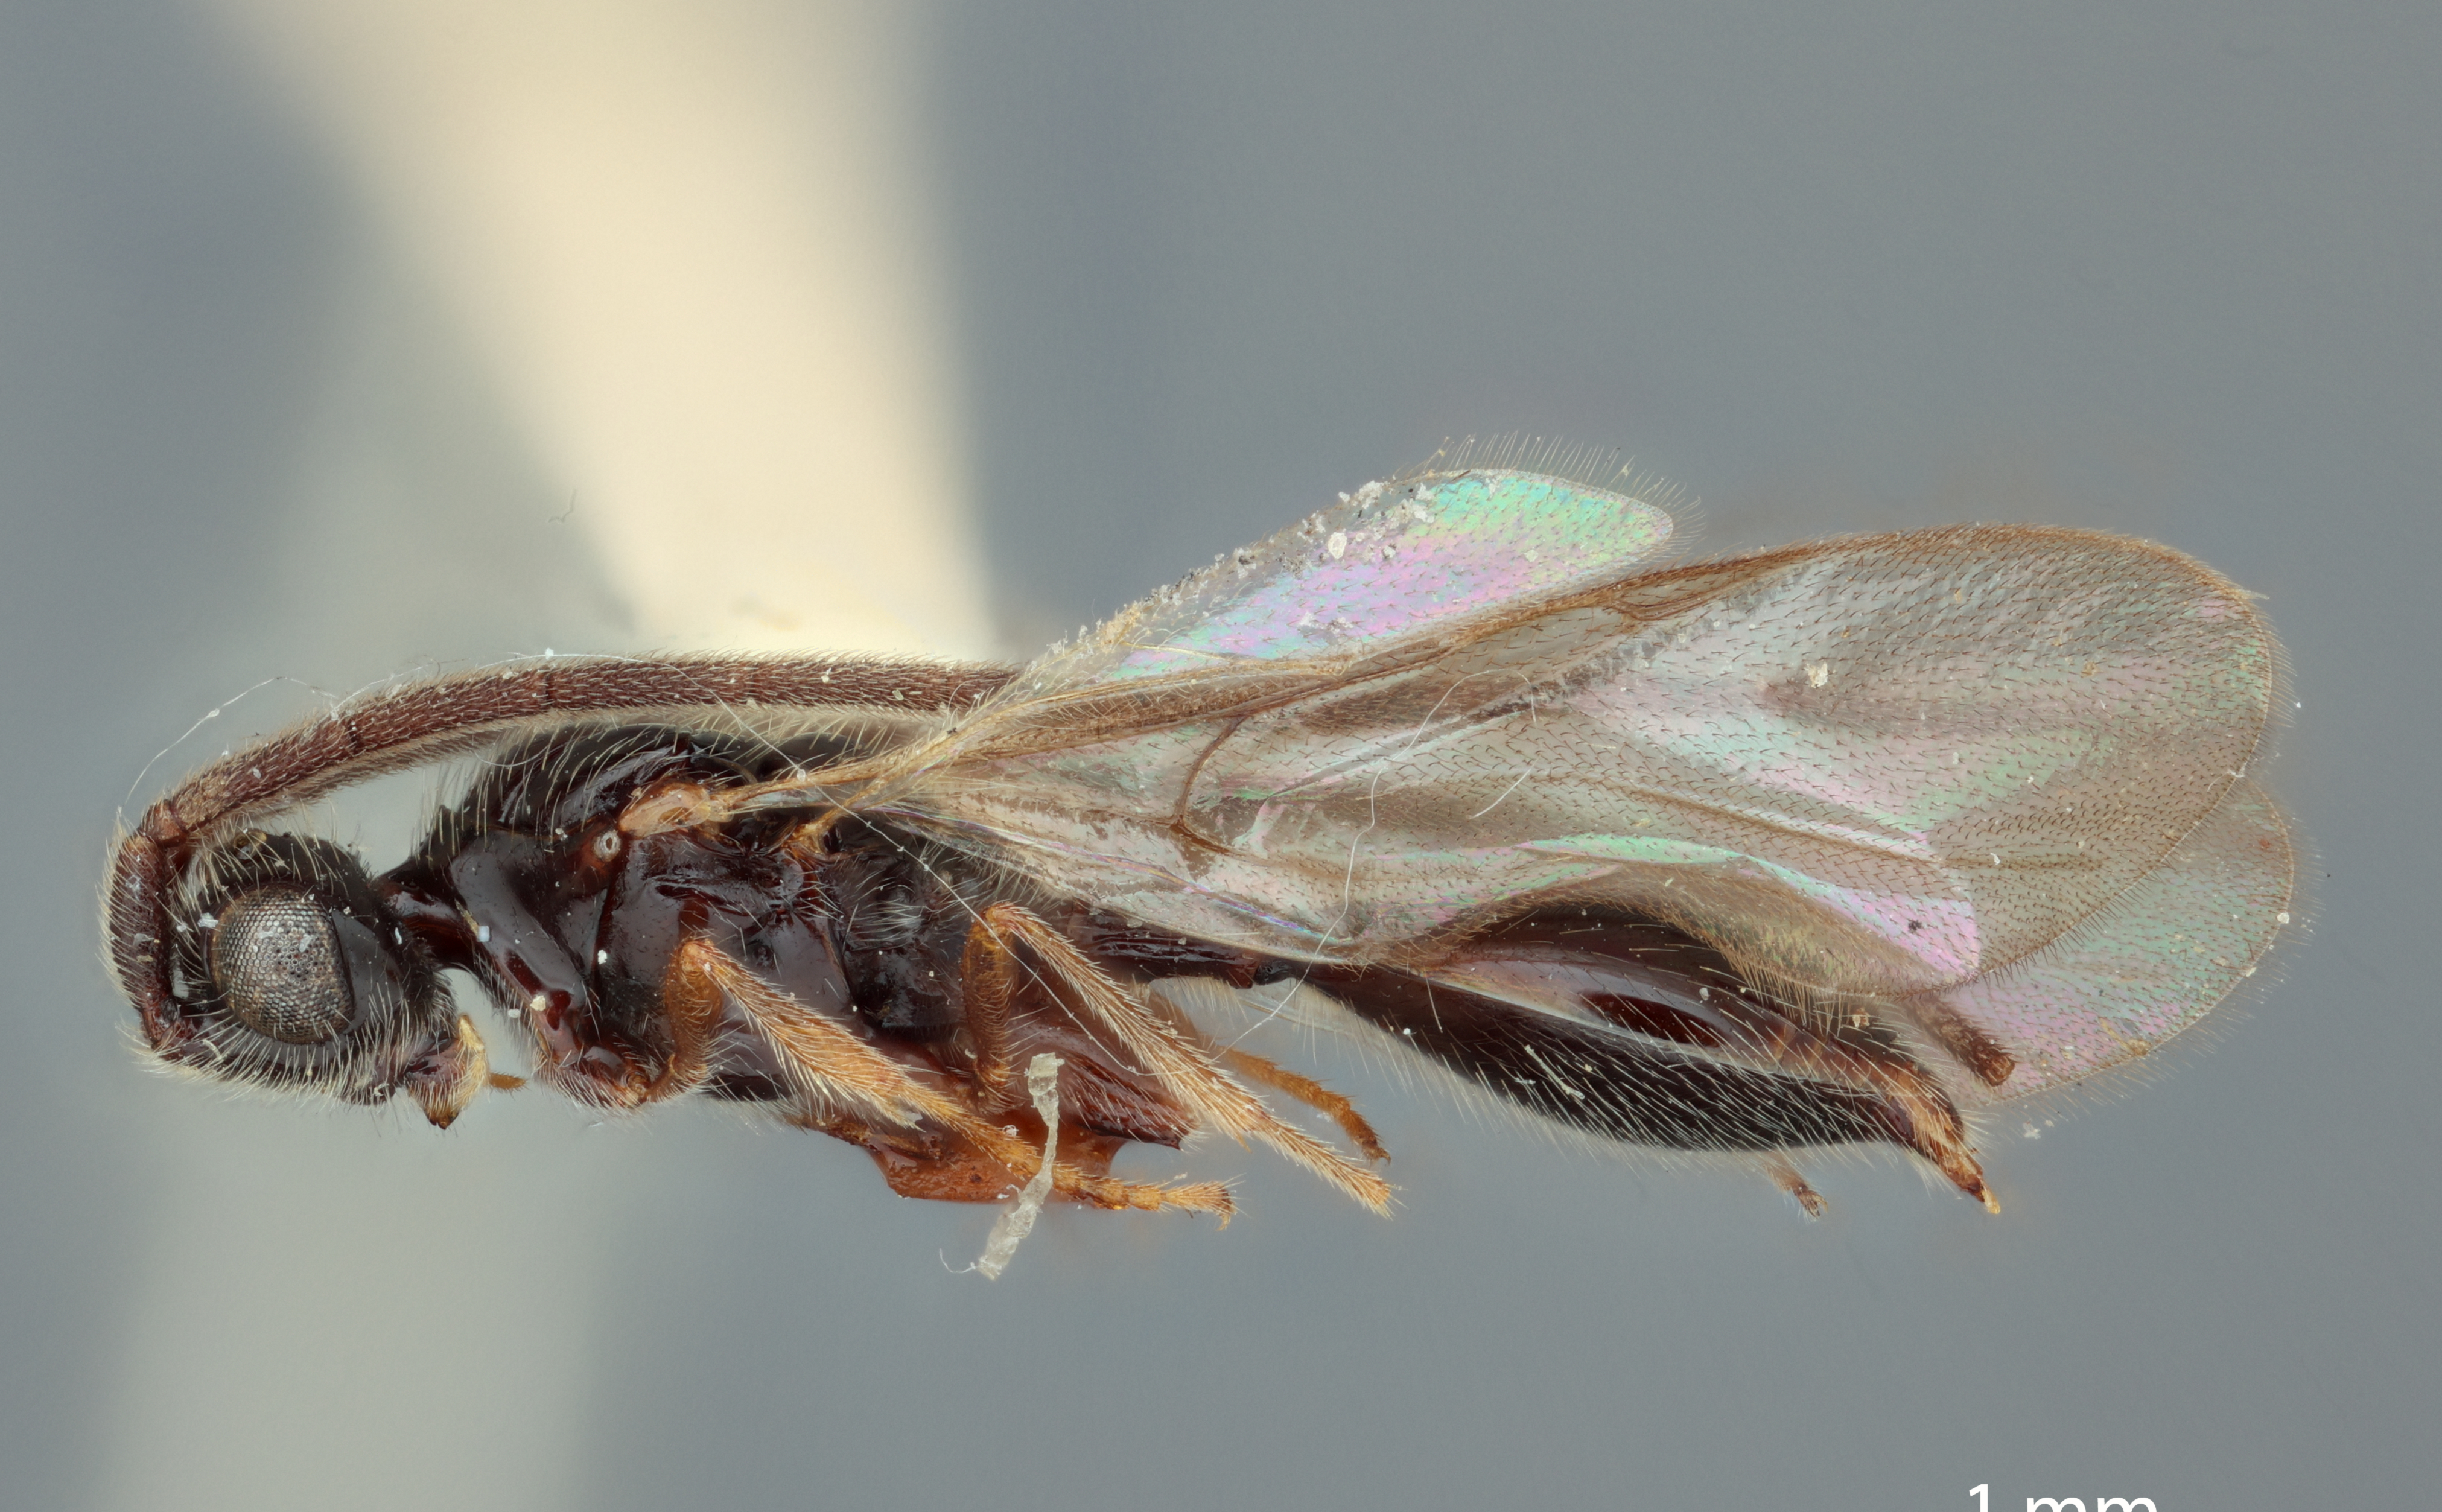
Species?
Belyta minoanaeusis
